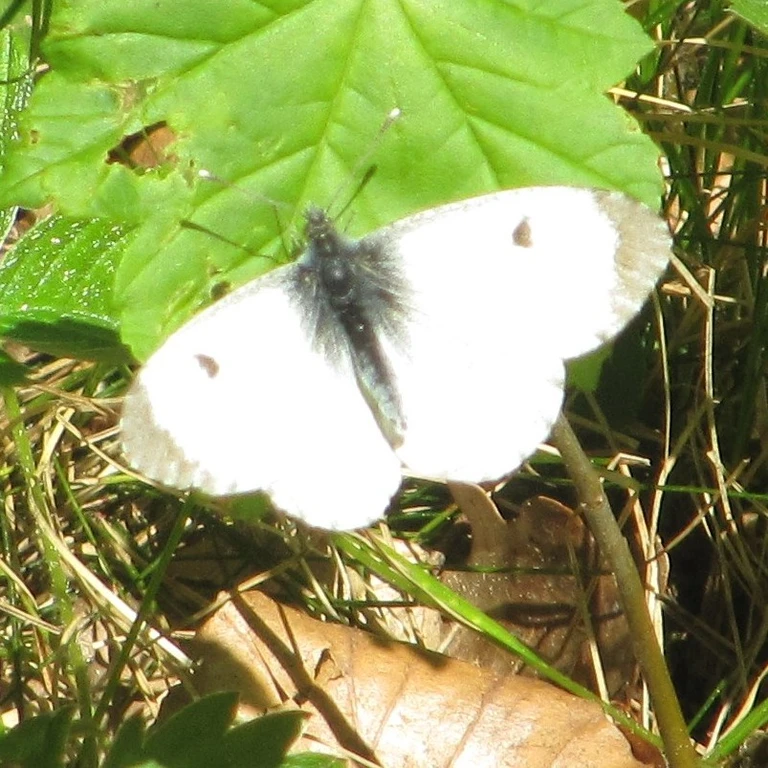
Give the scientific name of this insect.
Anthocharis cardamines
